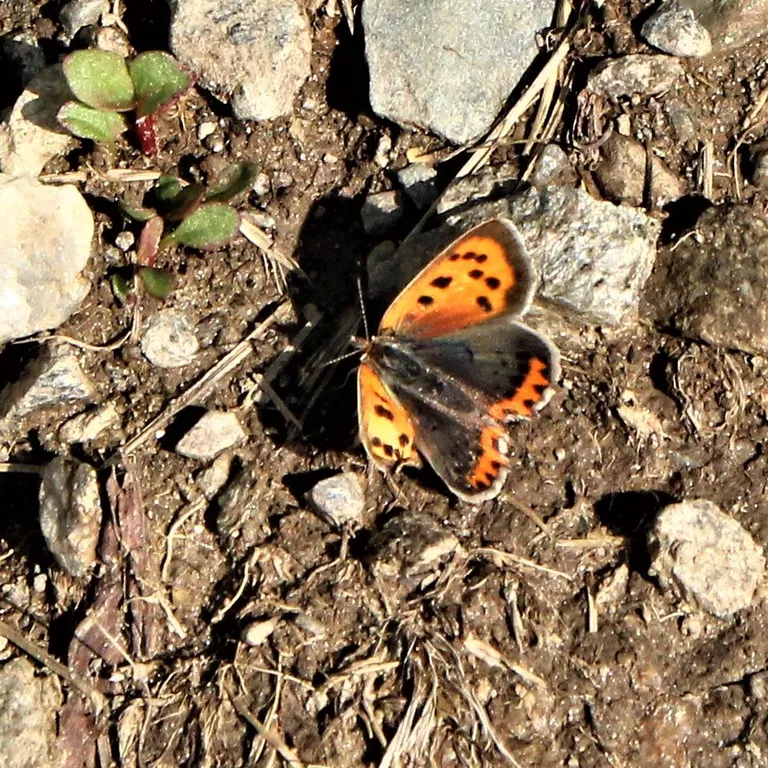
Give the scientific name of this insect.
Lycaena phlaeas
